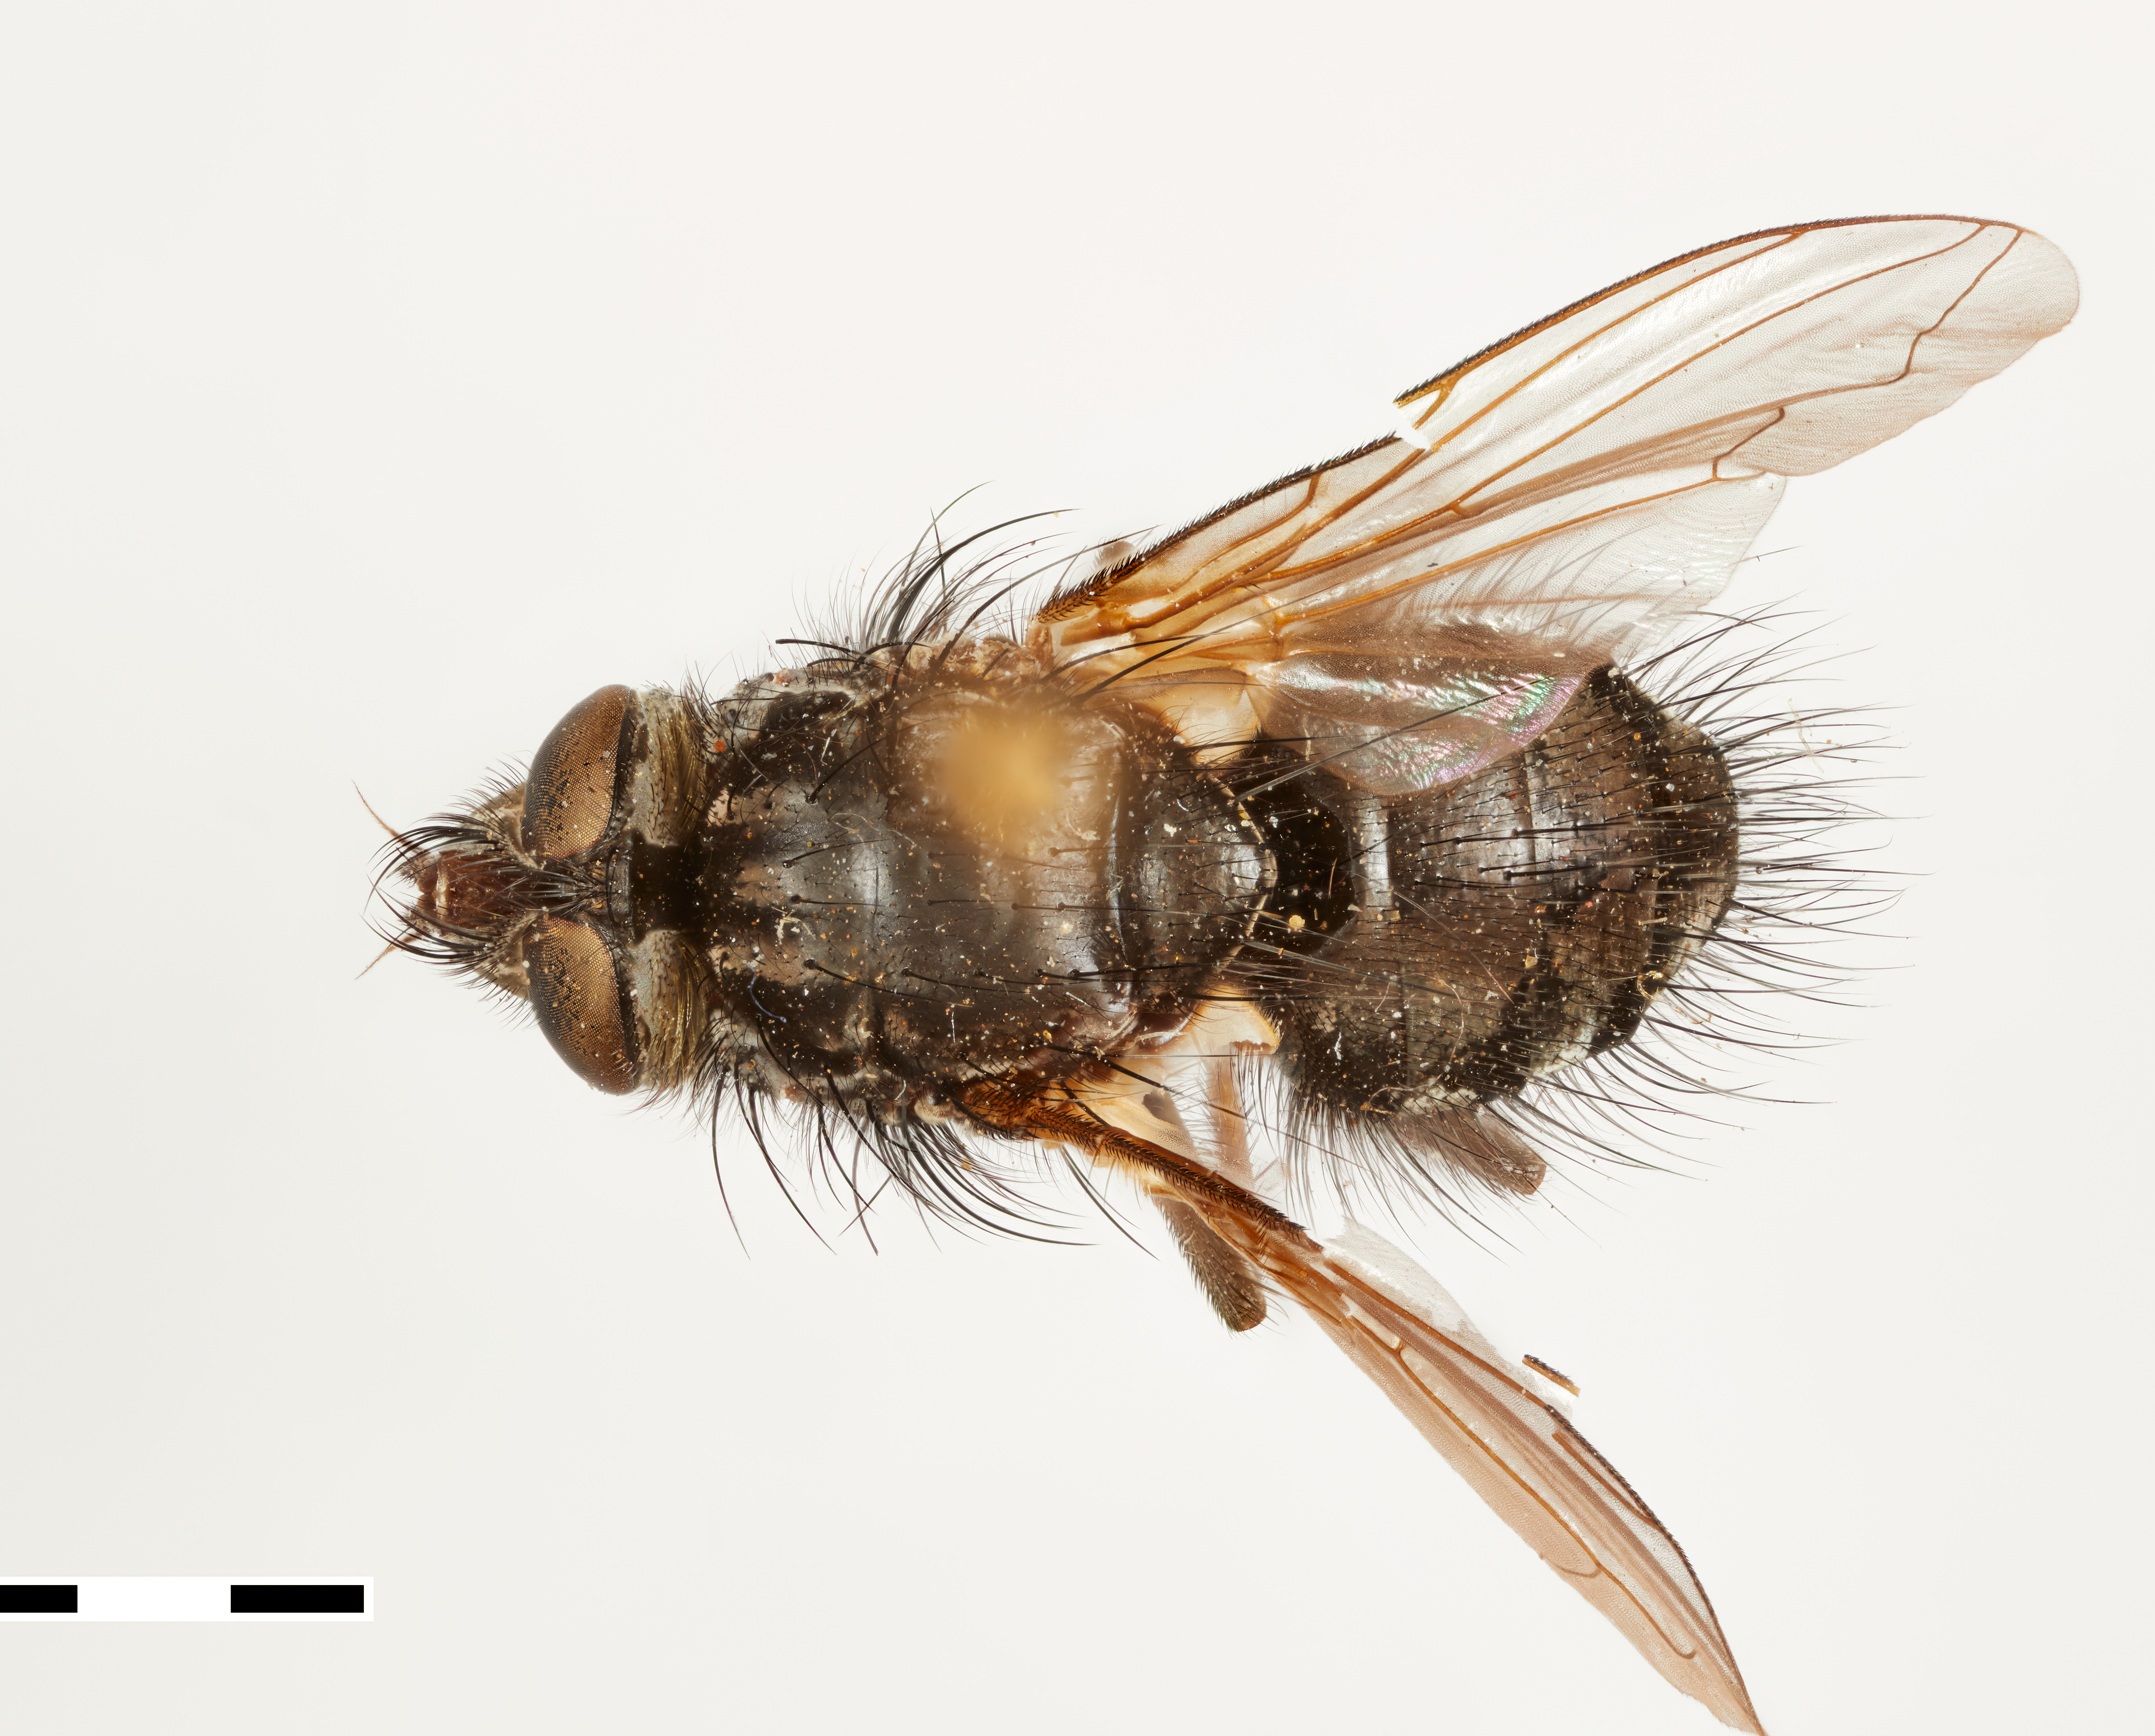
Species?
Morphodexia nigra
